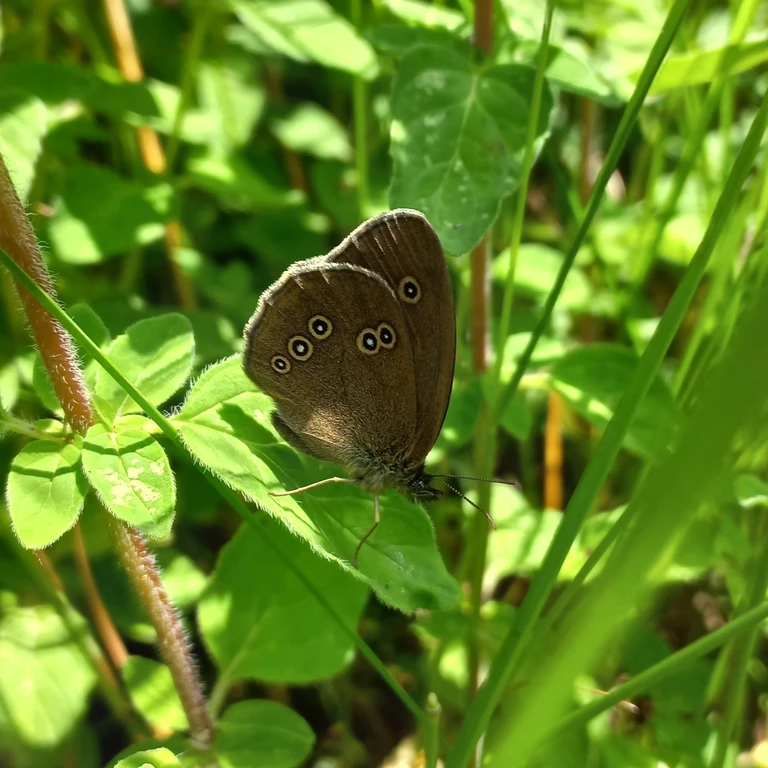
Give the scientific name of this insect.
Aphantopus hyperantus
